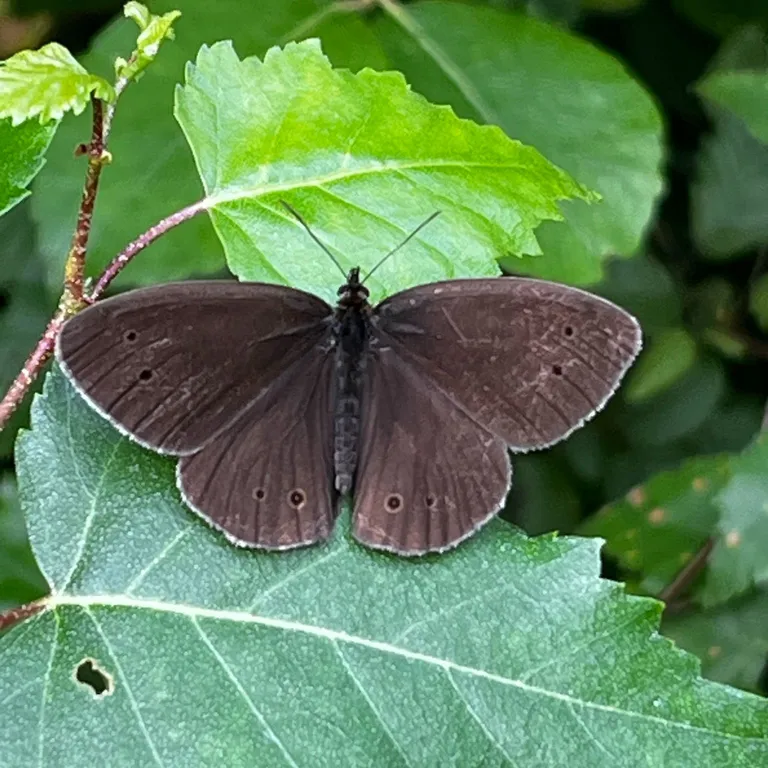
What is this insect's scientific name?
Aphantopus hyperantus
